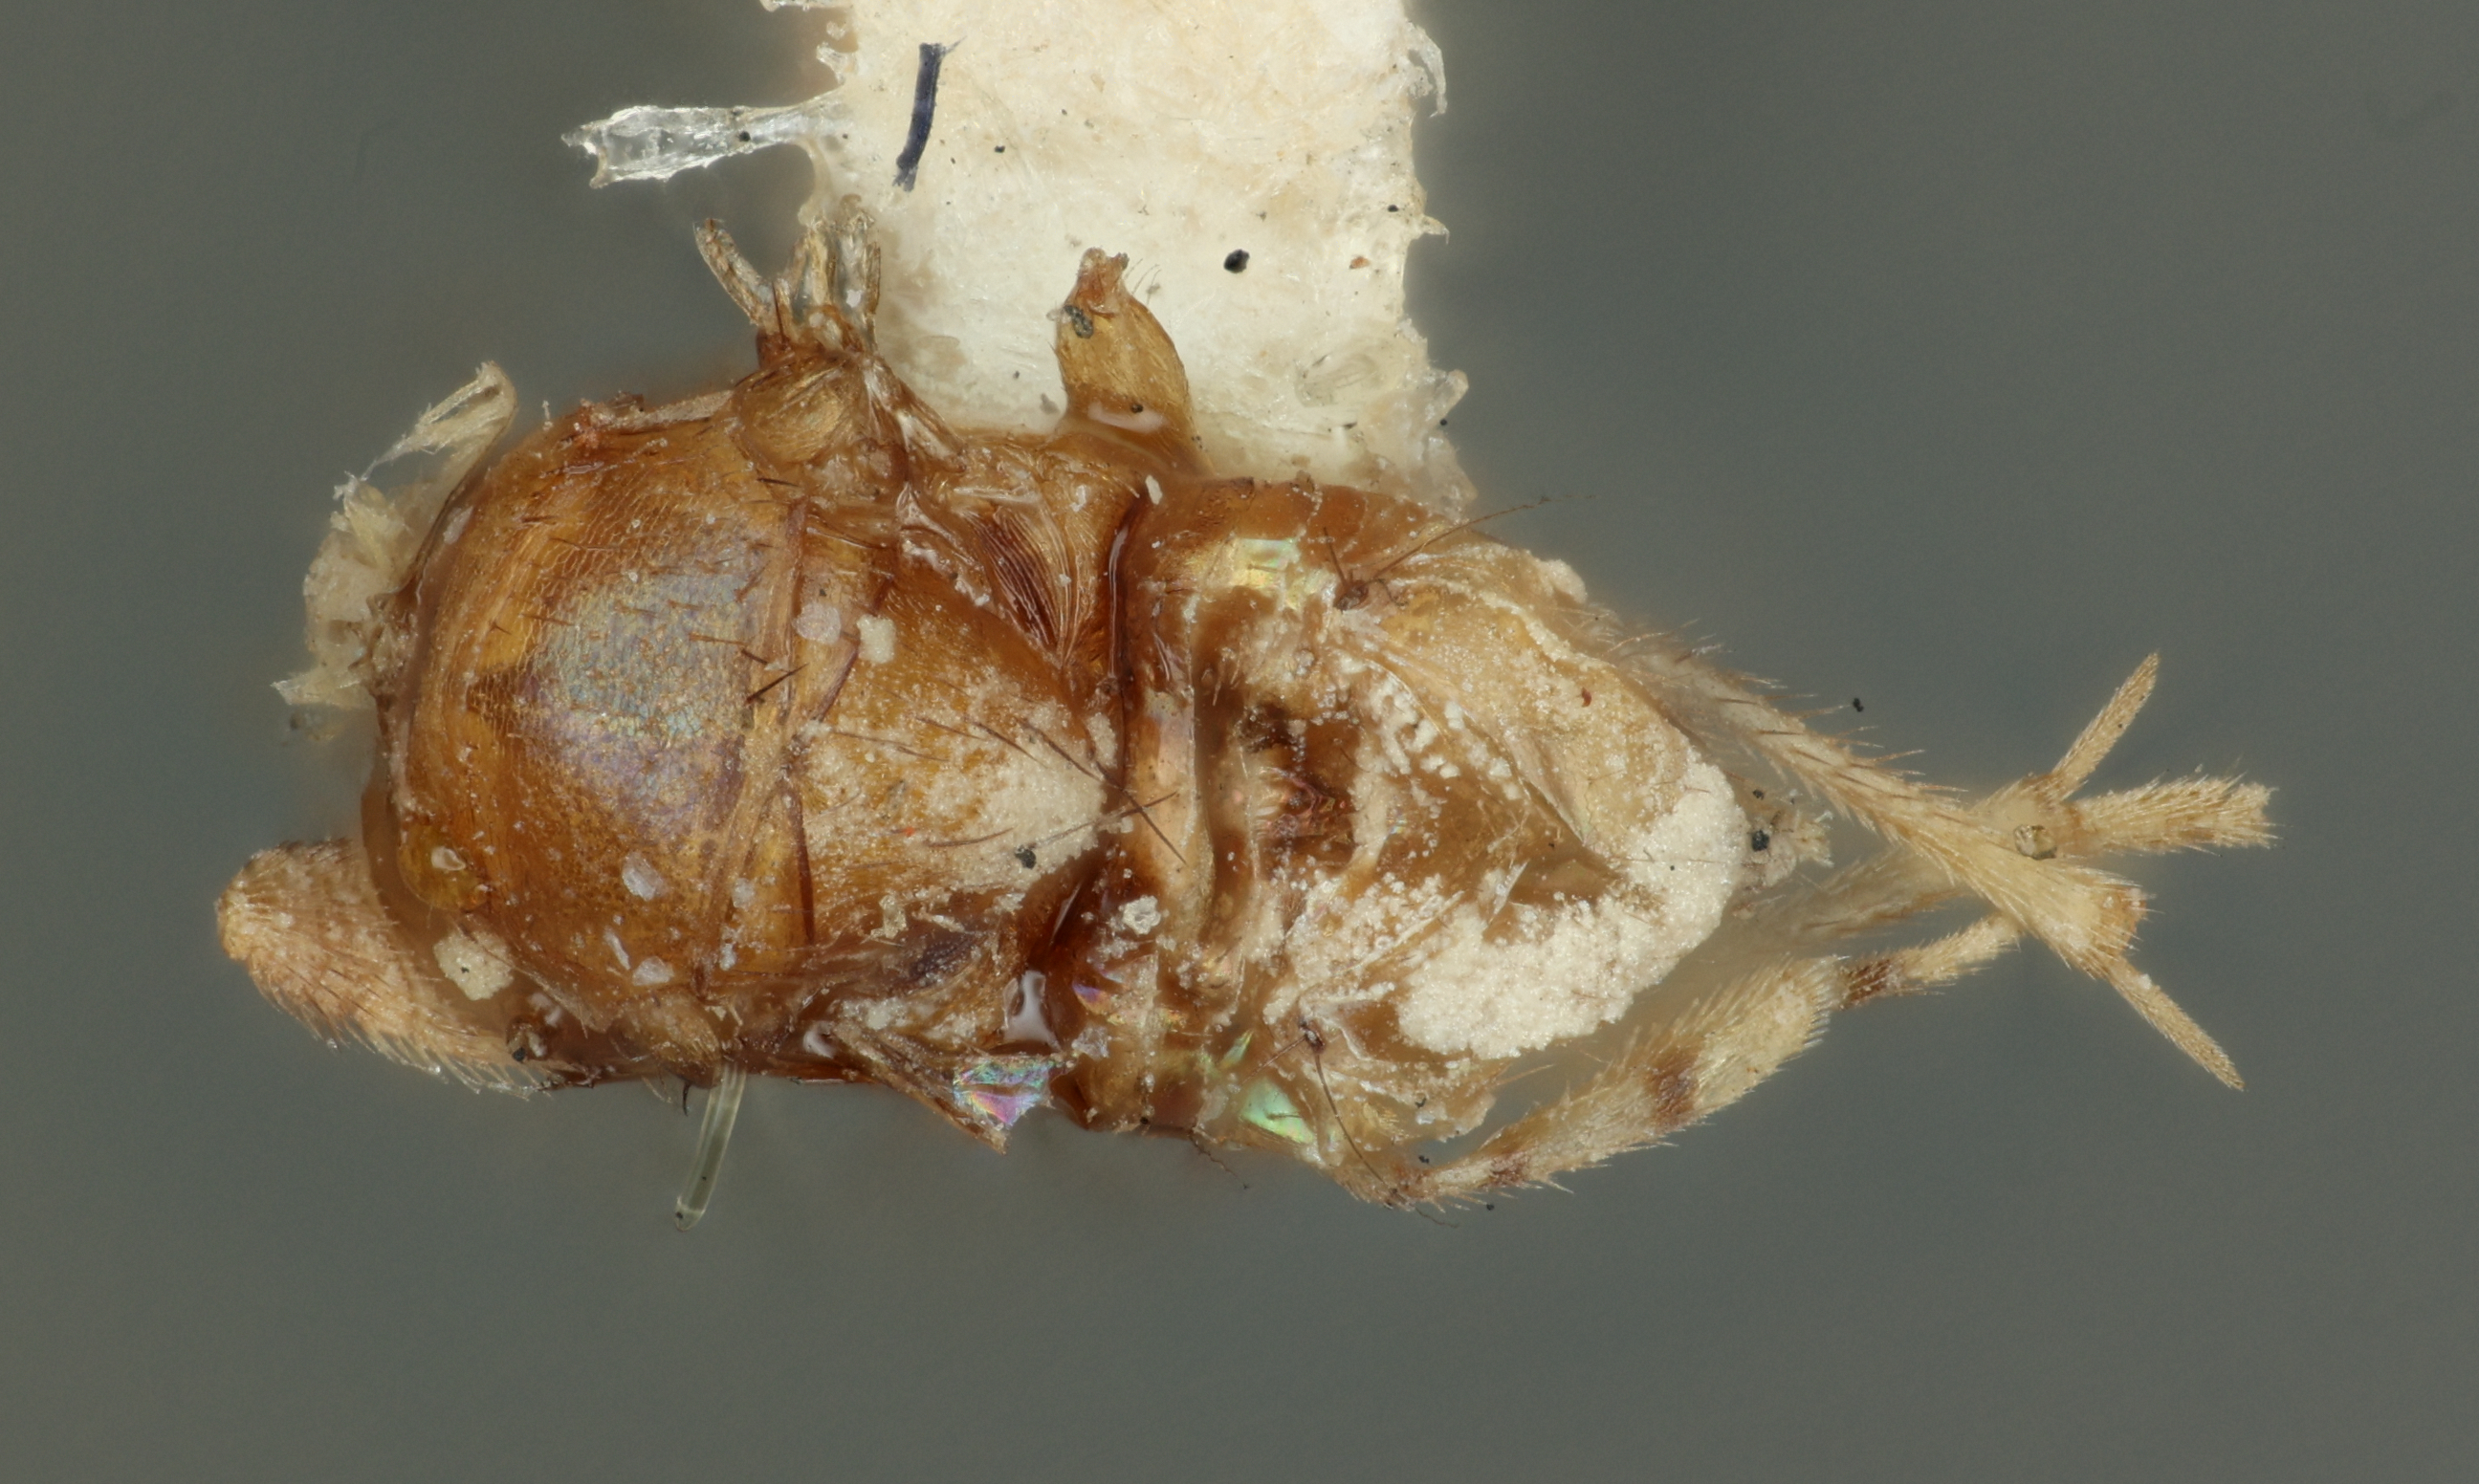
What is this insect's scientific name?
Anicetus ceylonensis
